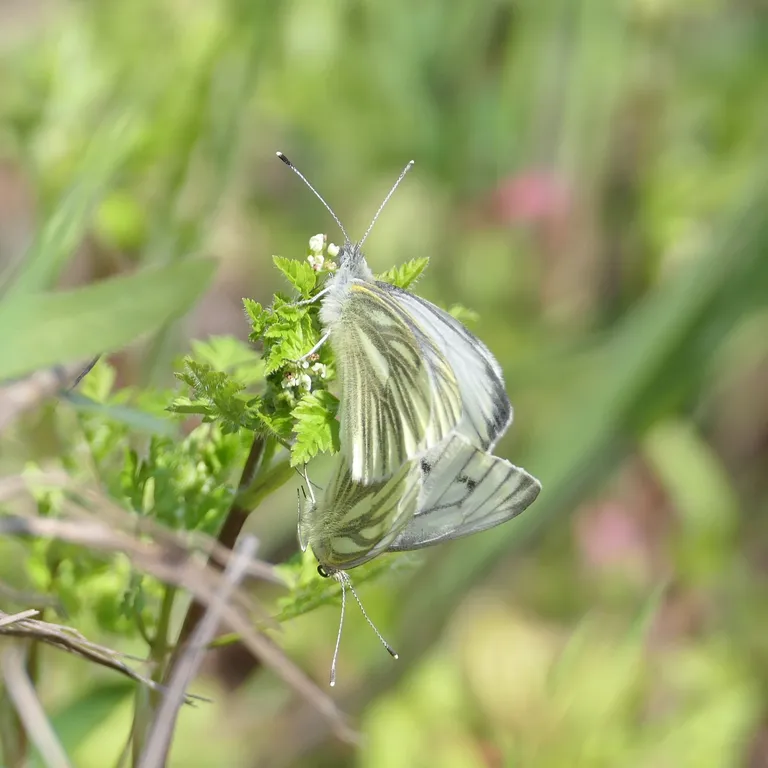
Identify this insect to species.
Pieris napi
